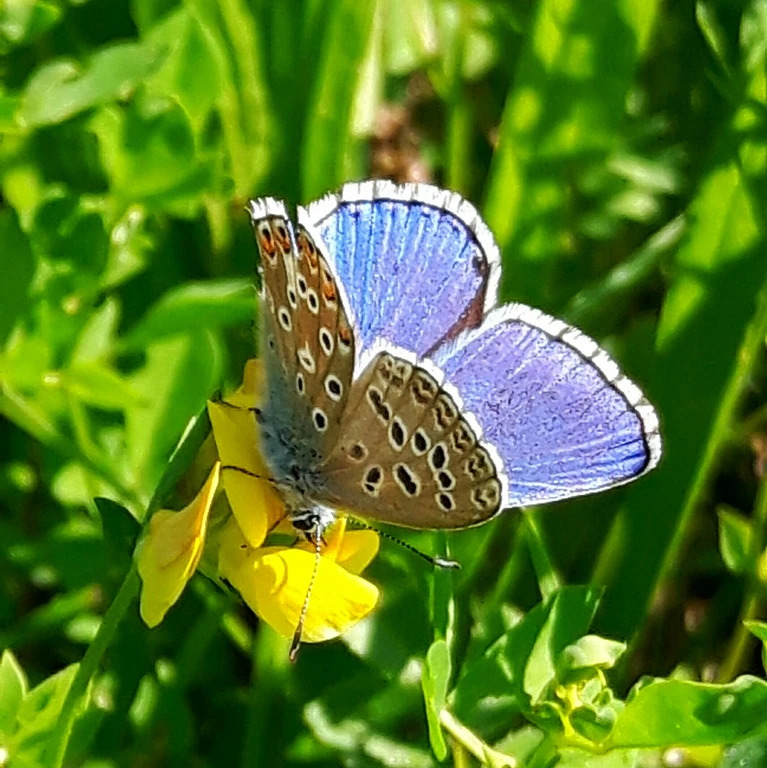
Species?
Lysandra bellargus
